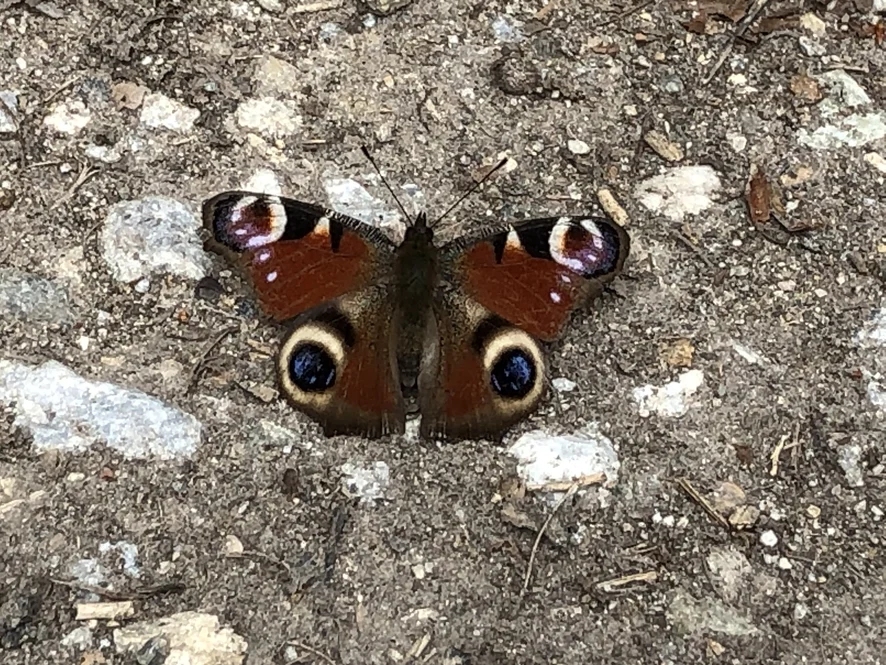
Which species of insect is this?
Aglais io
